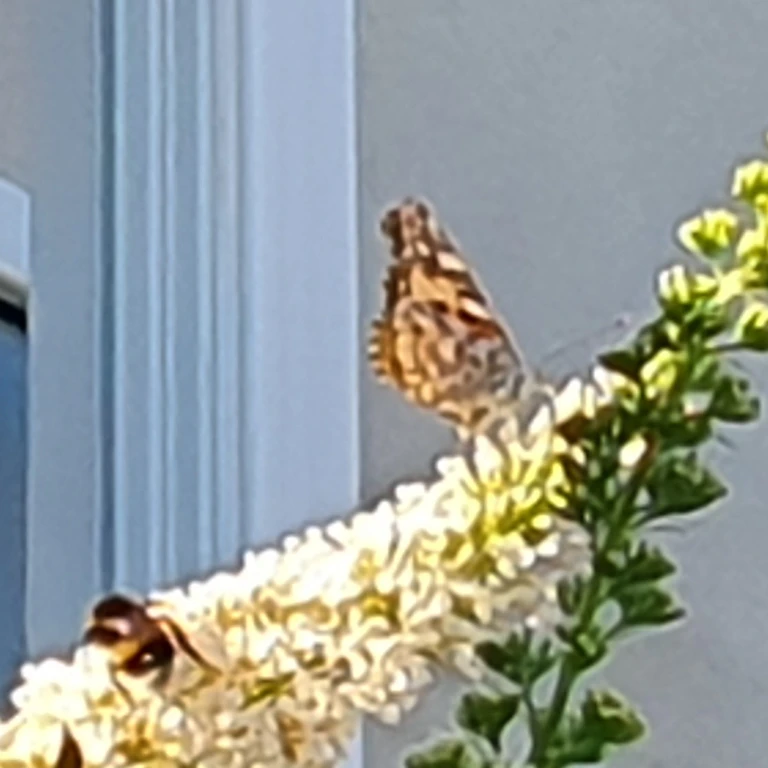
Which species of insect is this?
Vanessa cardui
